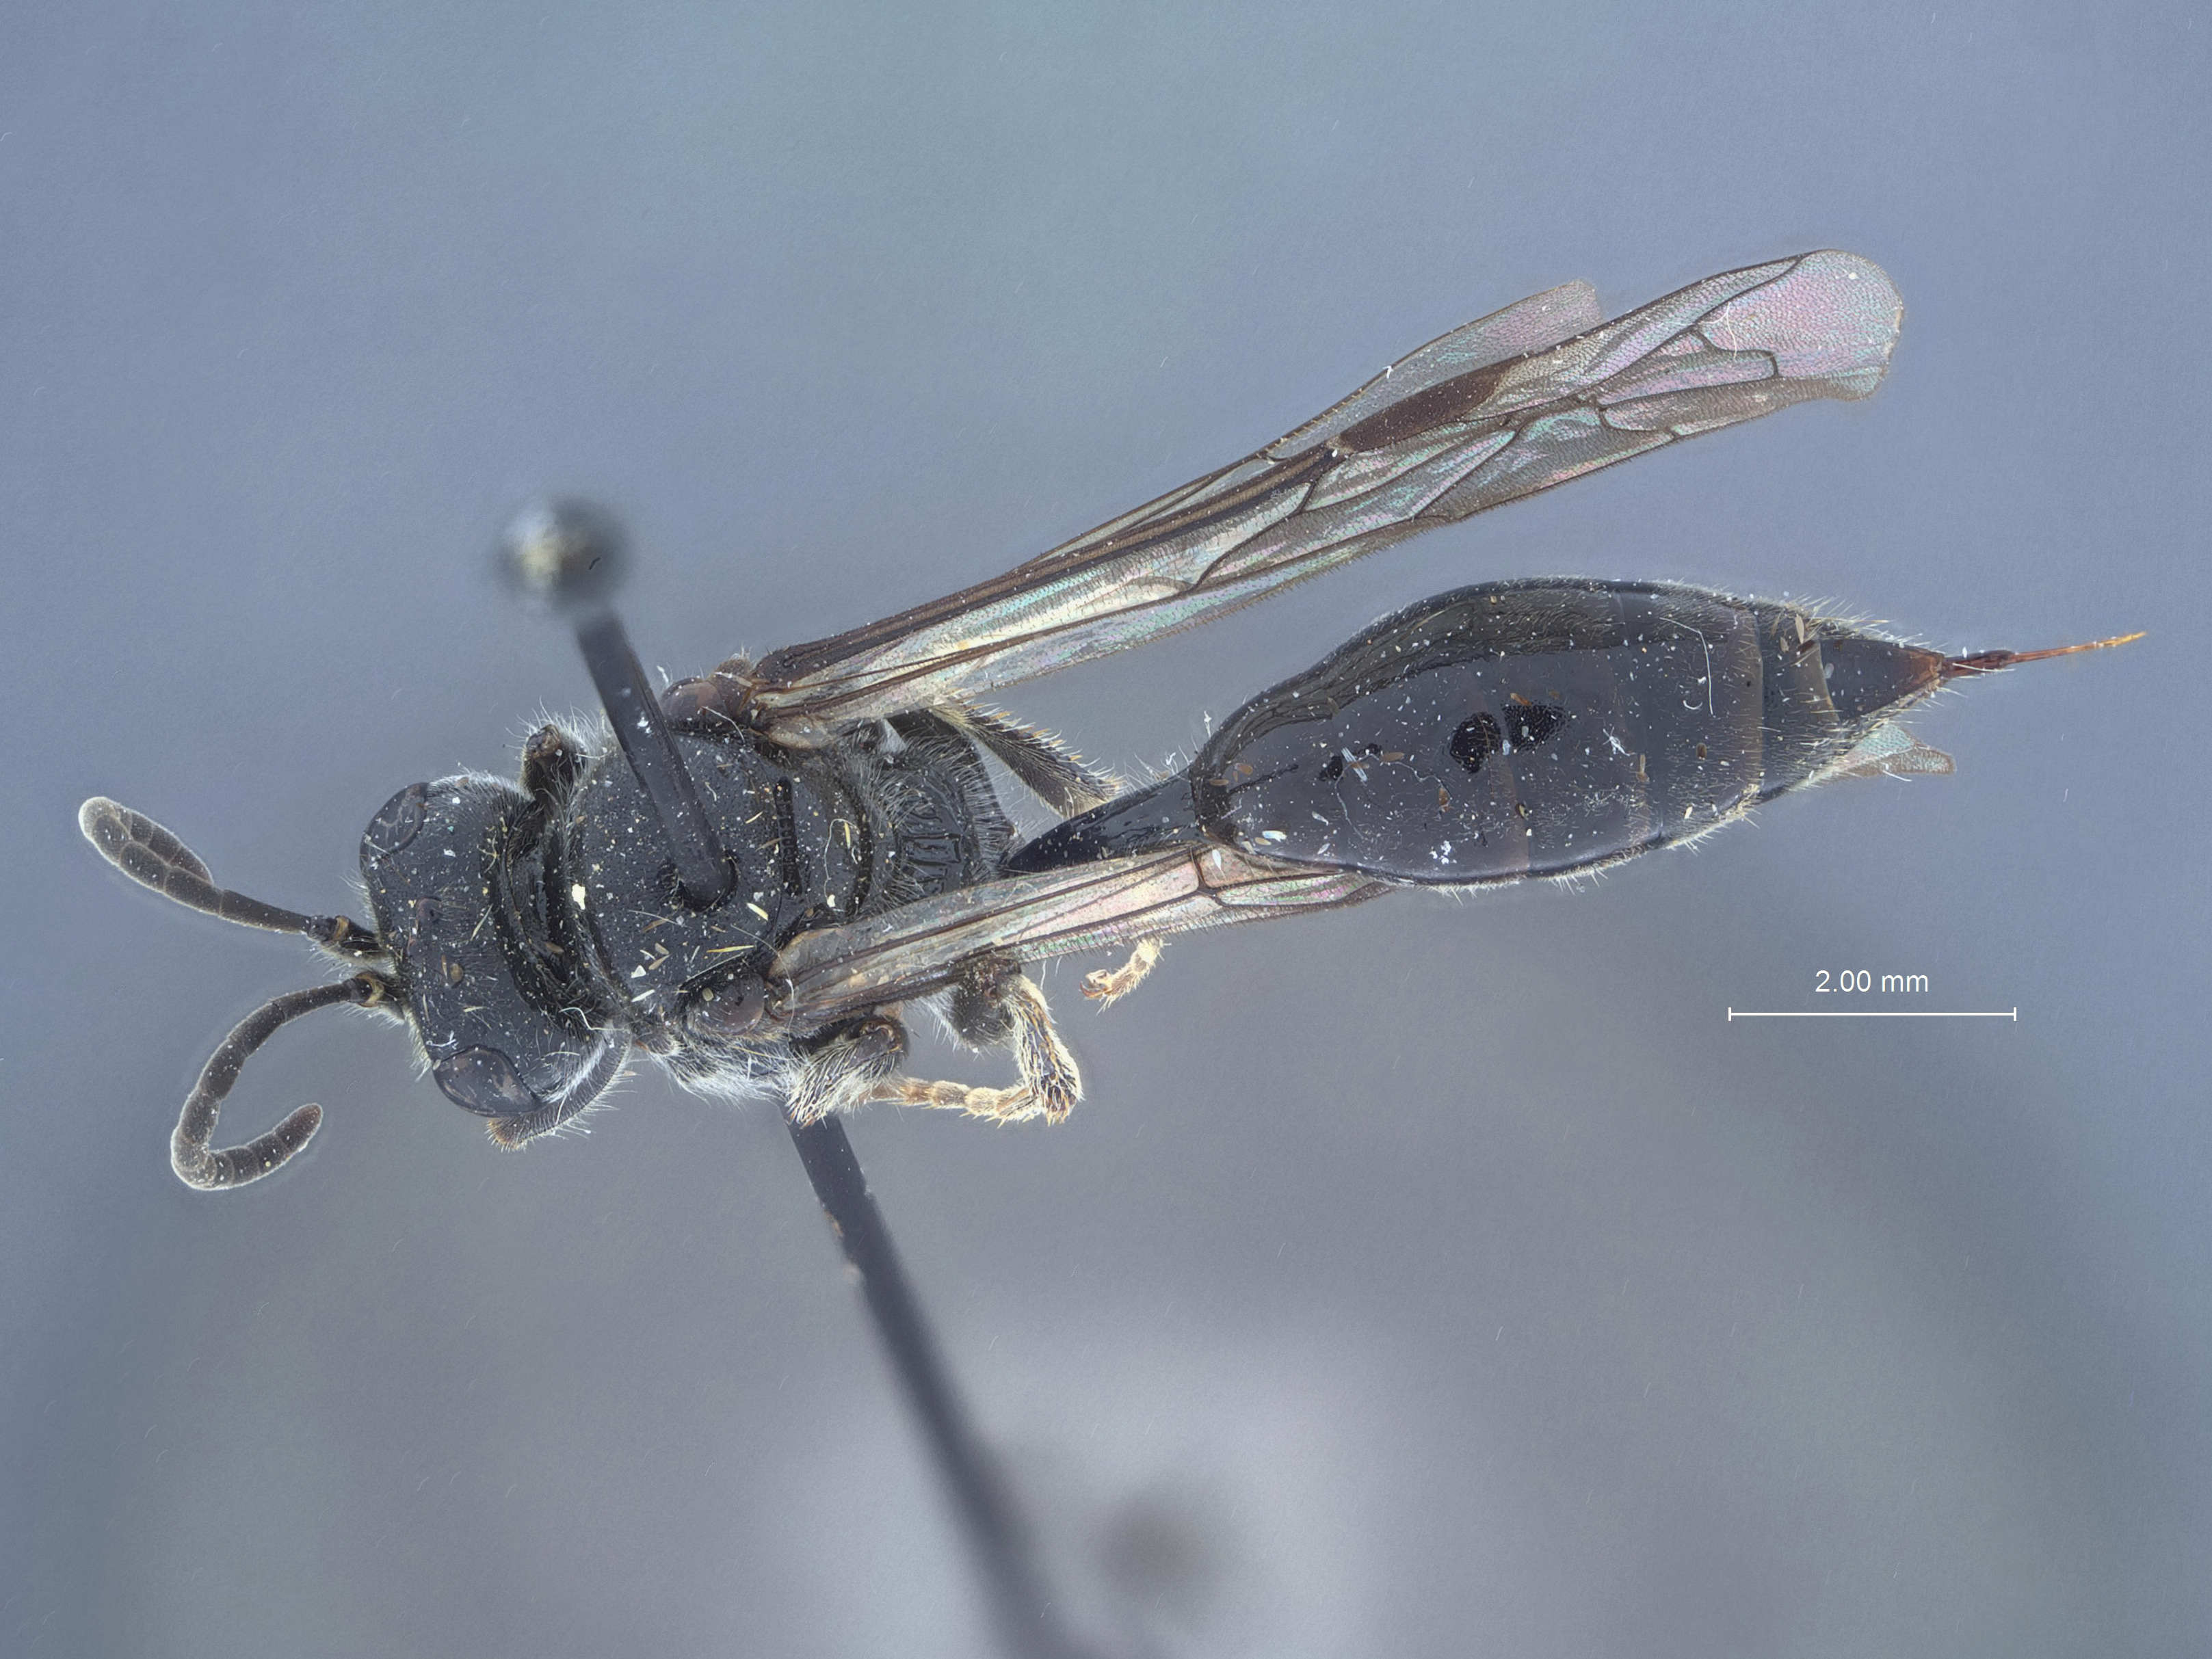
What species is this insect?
Psen affinis
